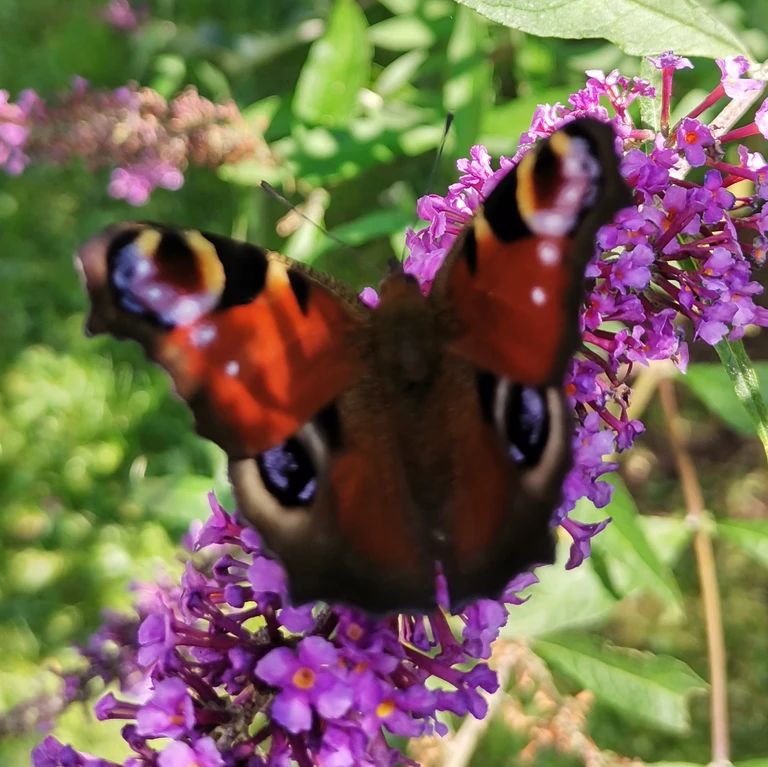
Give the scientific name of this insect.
Aglais io
